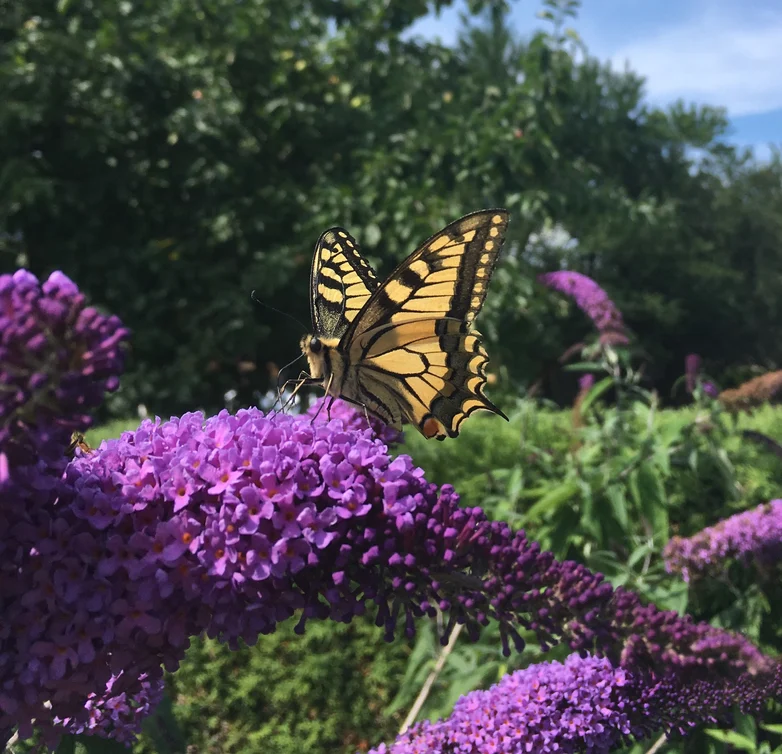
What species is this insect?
Papilio machaon
